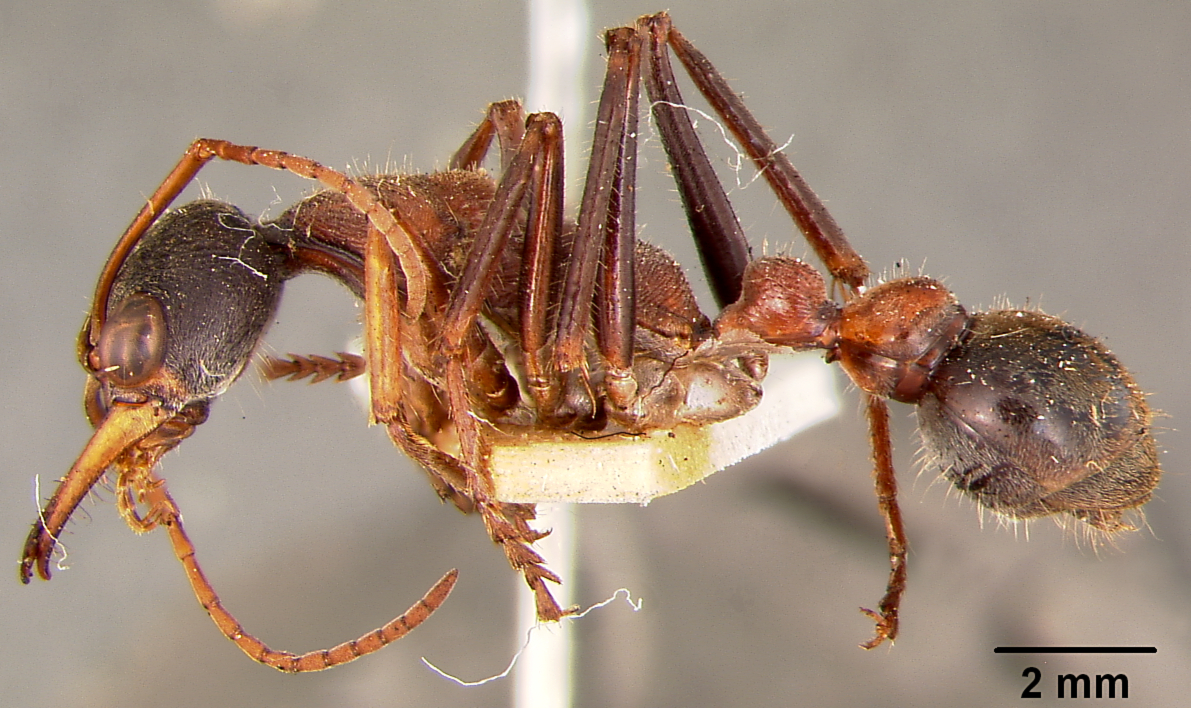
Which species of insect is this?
Myrmecia pulchra
